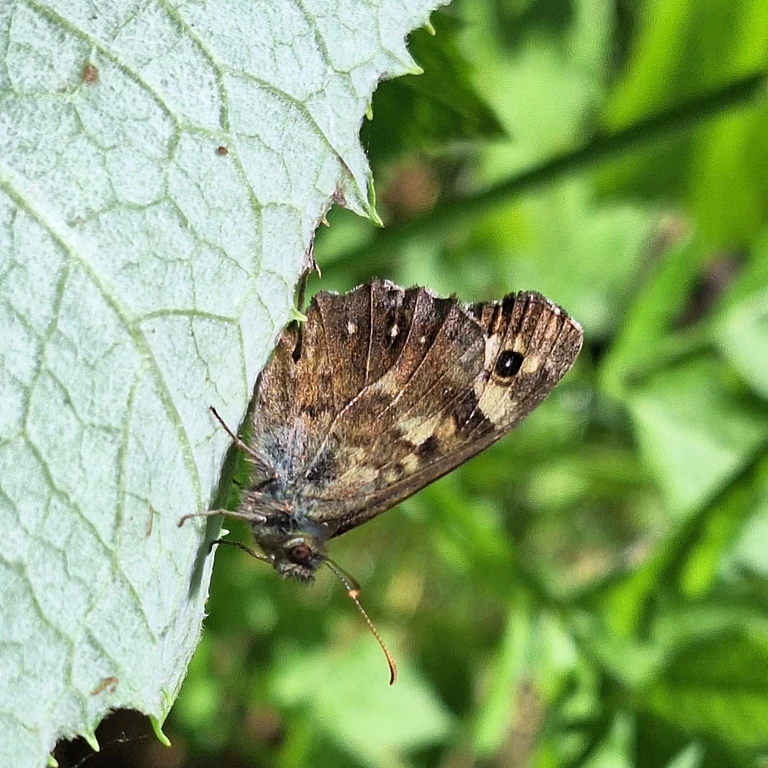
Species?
Pararge aegeria
